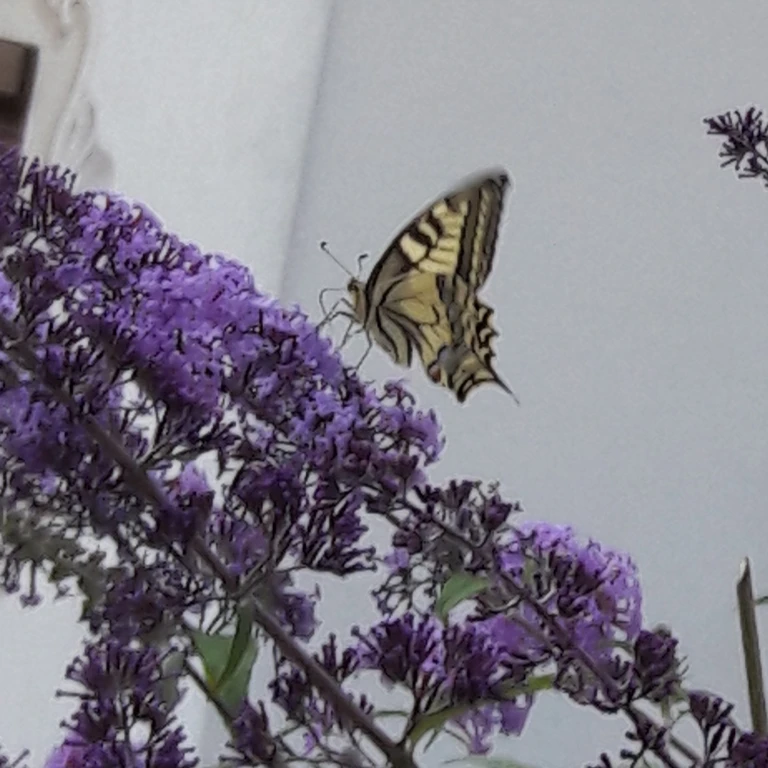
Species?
Papilio machaon
